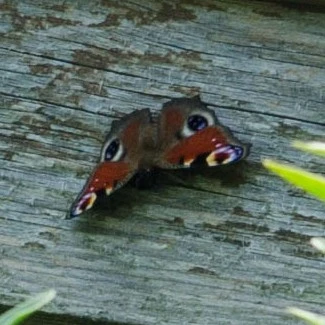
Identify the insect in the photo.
Aglais io
